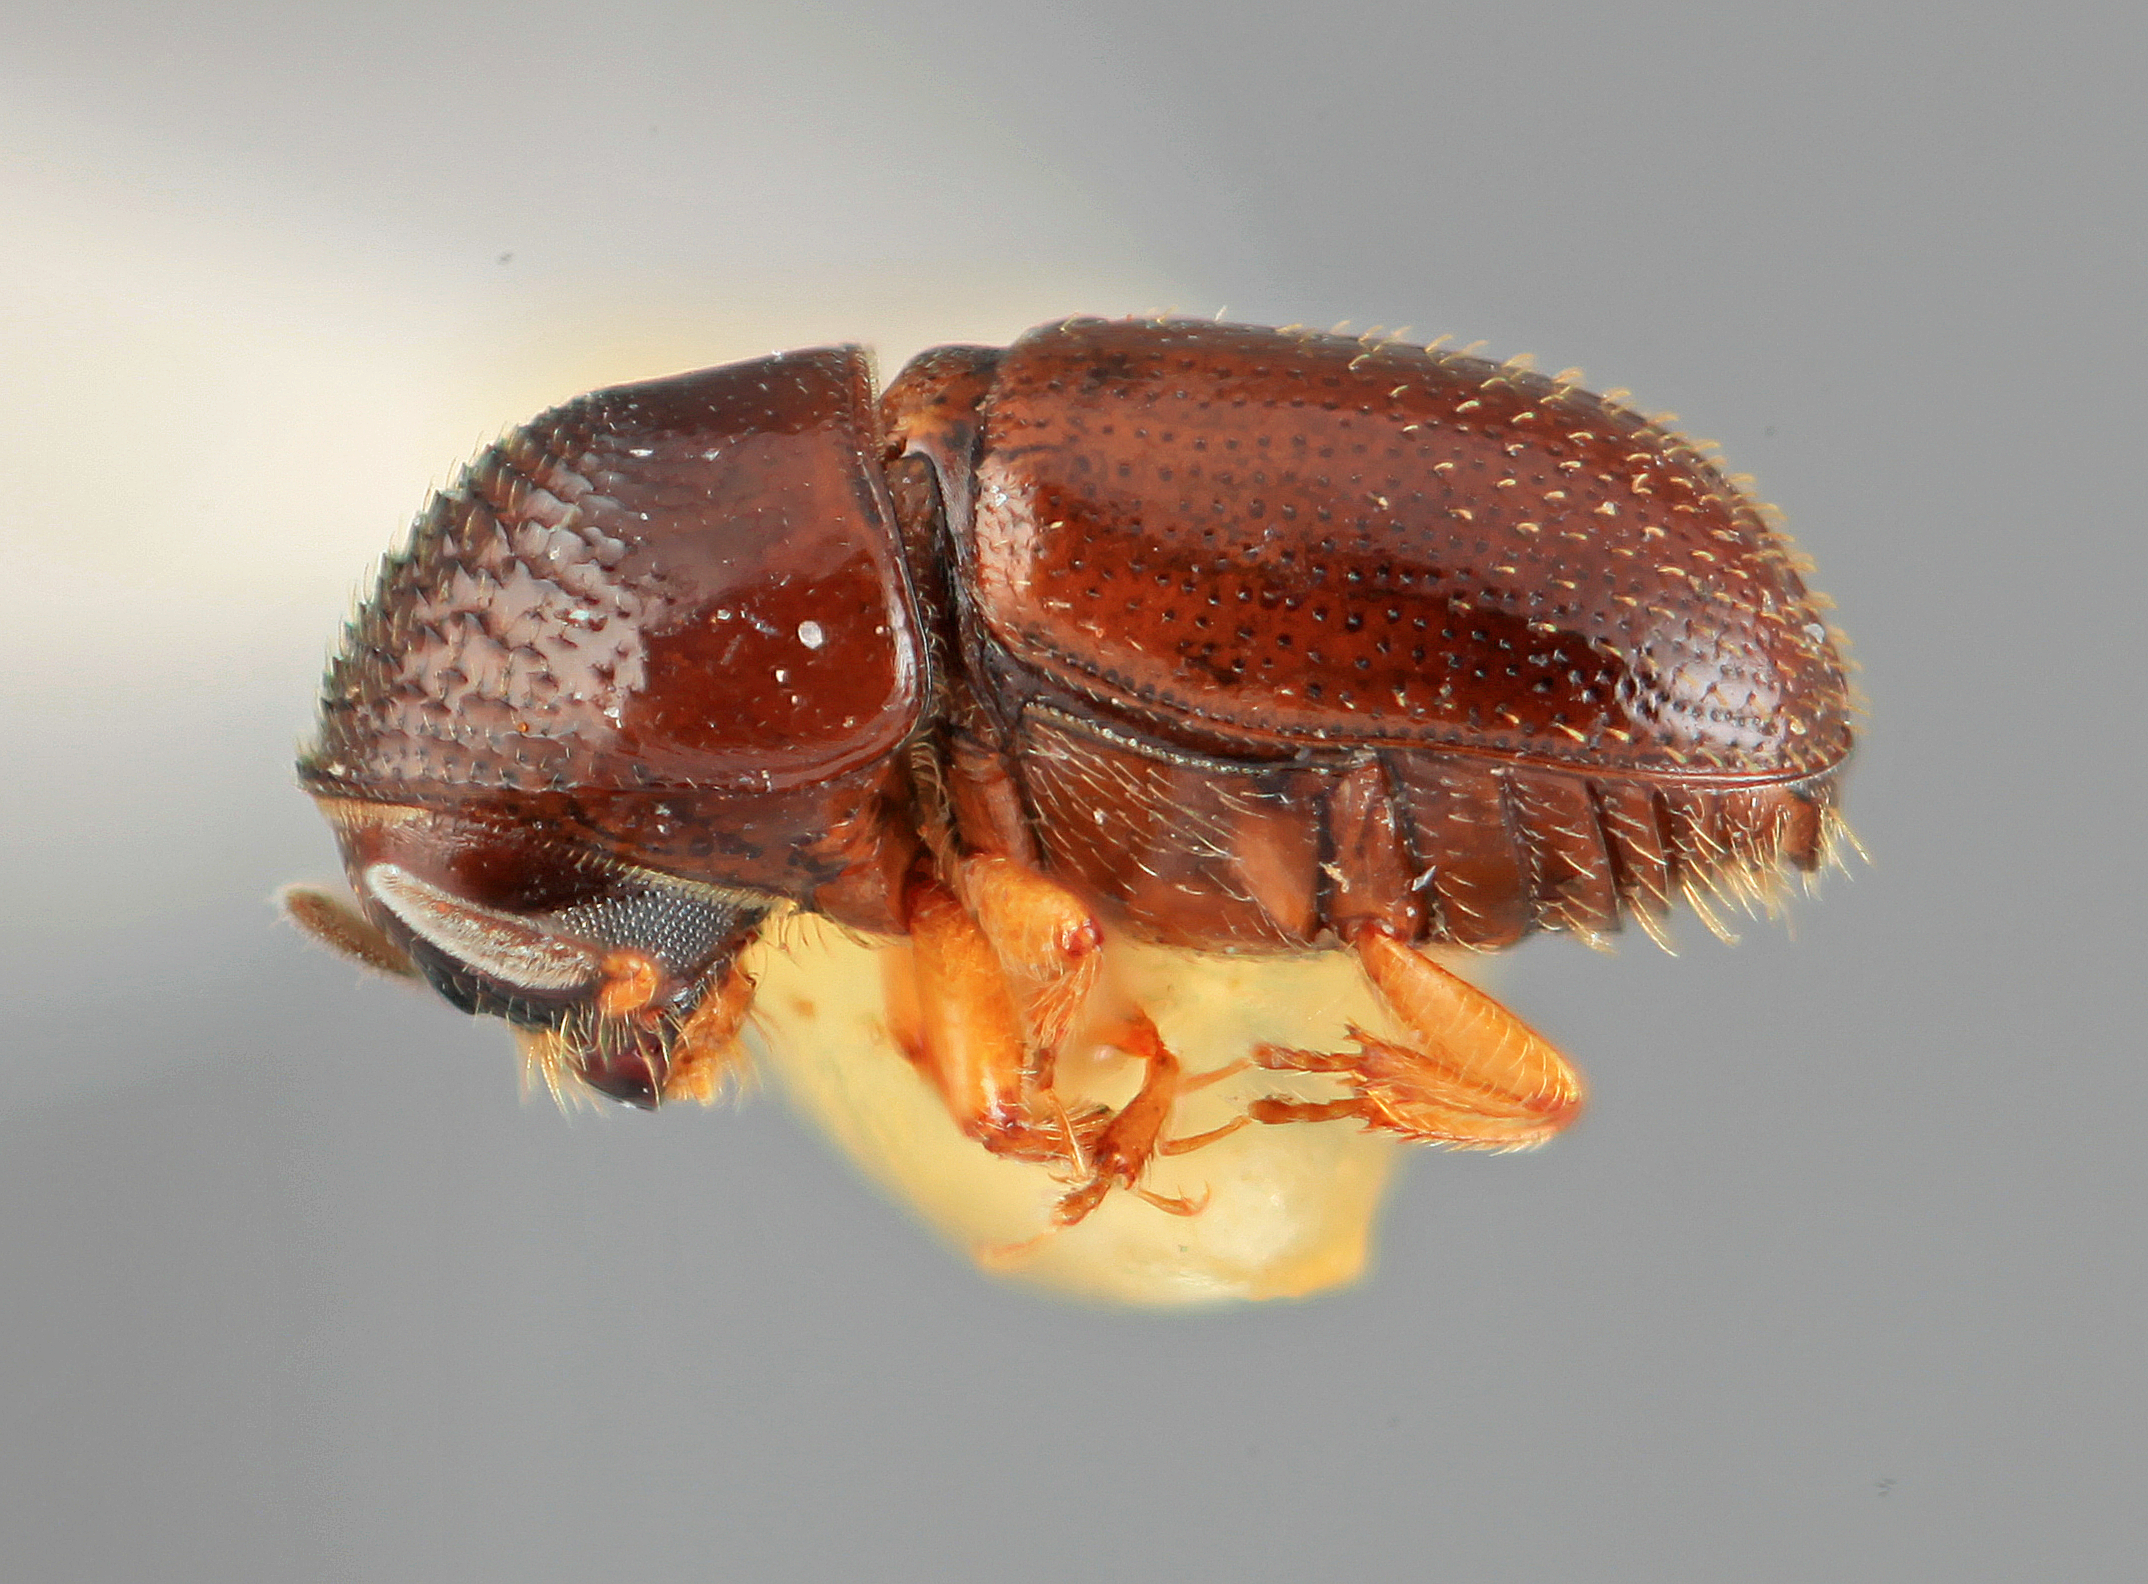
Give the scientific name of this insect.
Araptus lepidus
